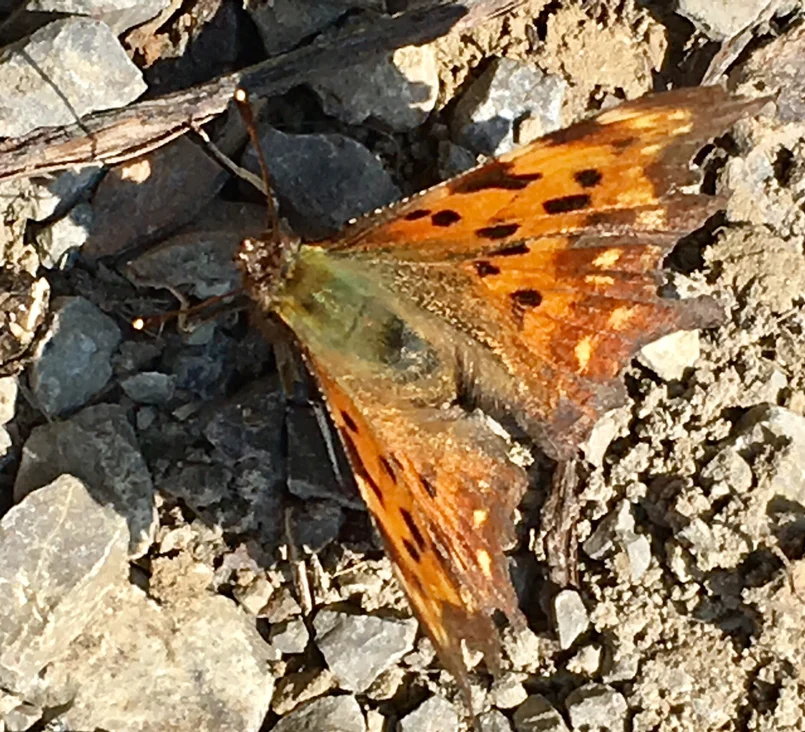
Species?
Polygonia c-album
